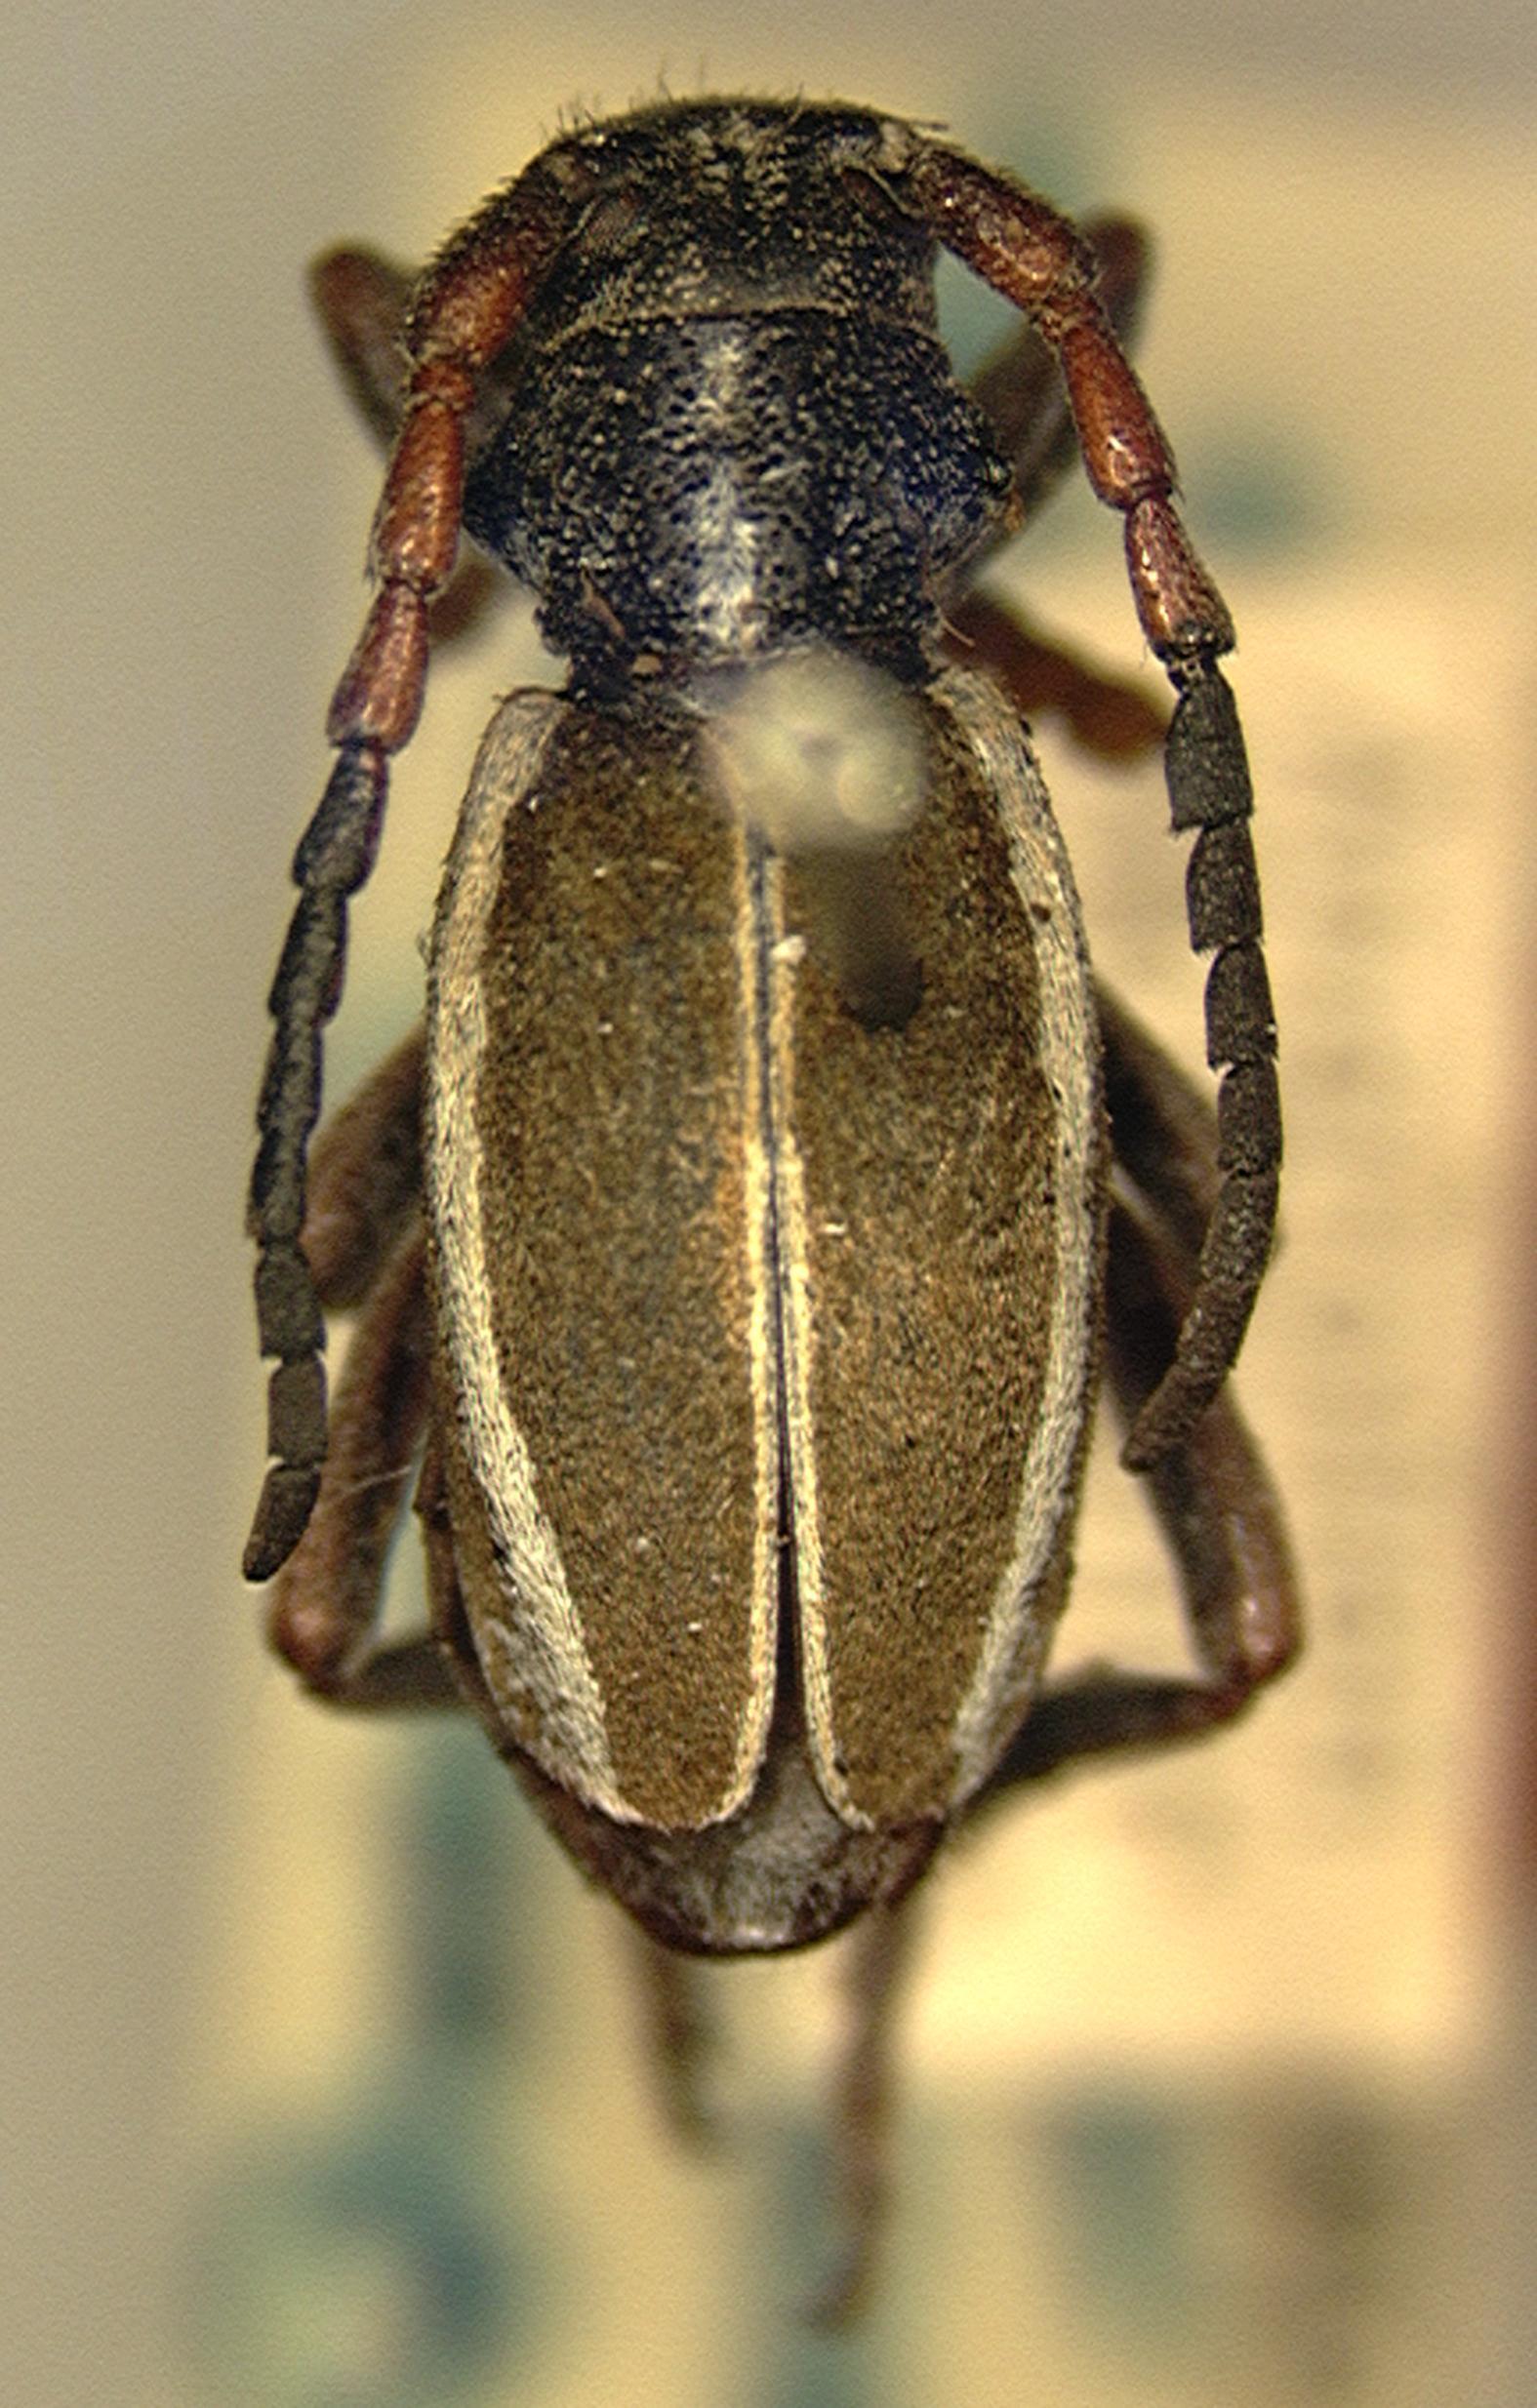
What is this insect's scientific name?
Dorcadion pseudocinctellum
